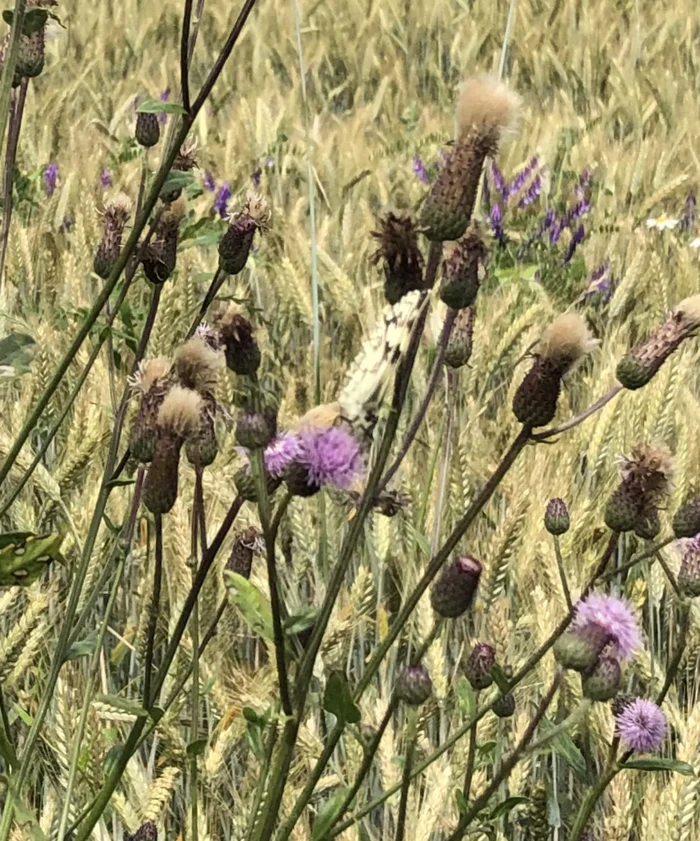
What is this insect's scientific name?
Melanargia galathea
